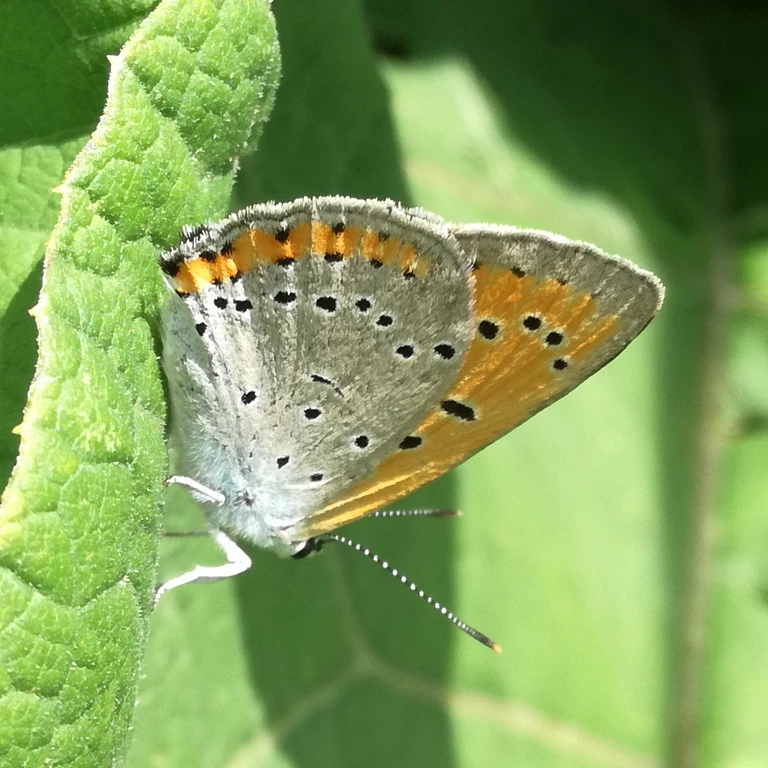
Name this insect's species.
Lycaena dispar
